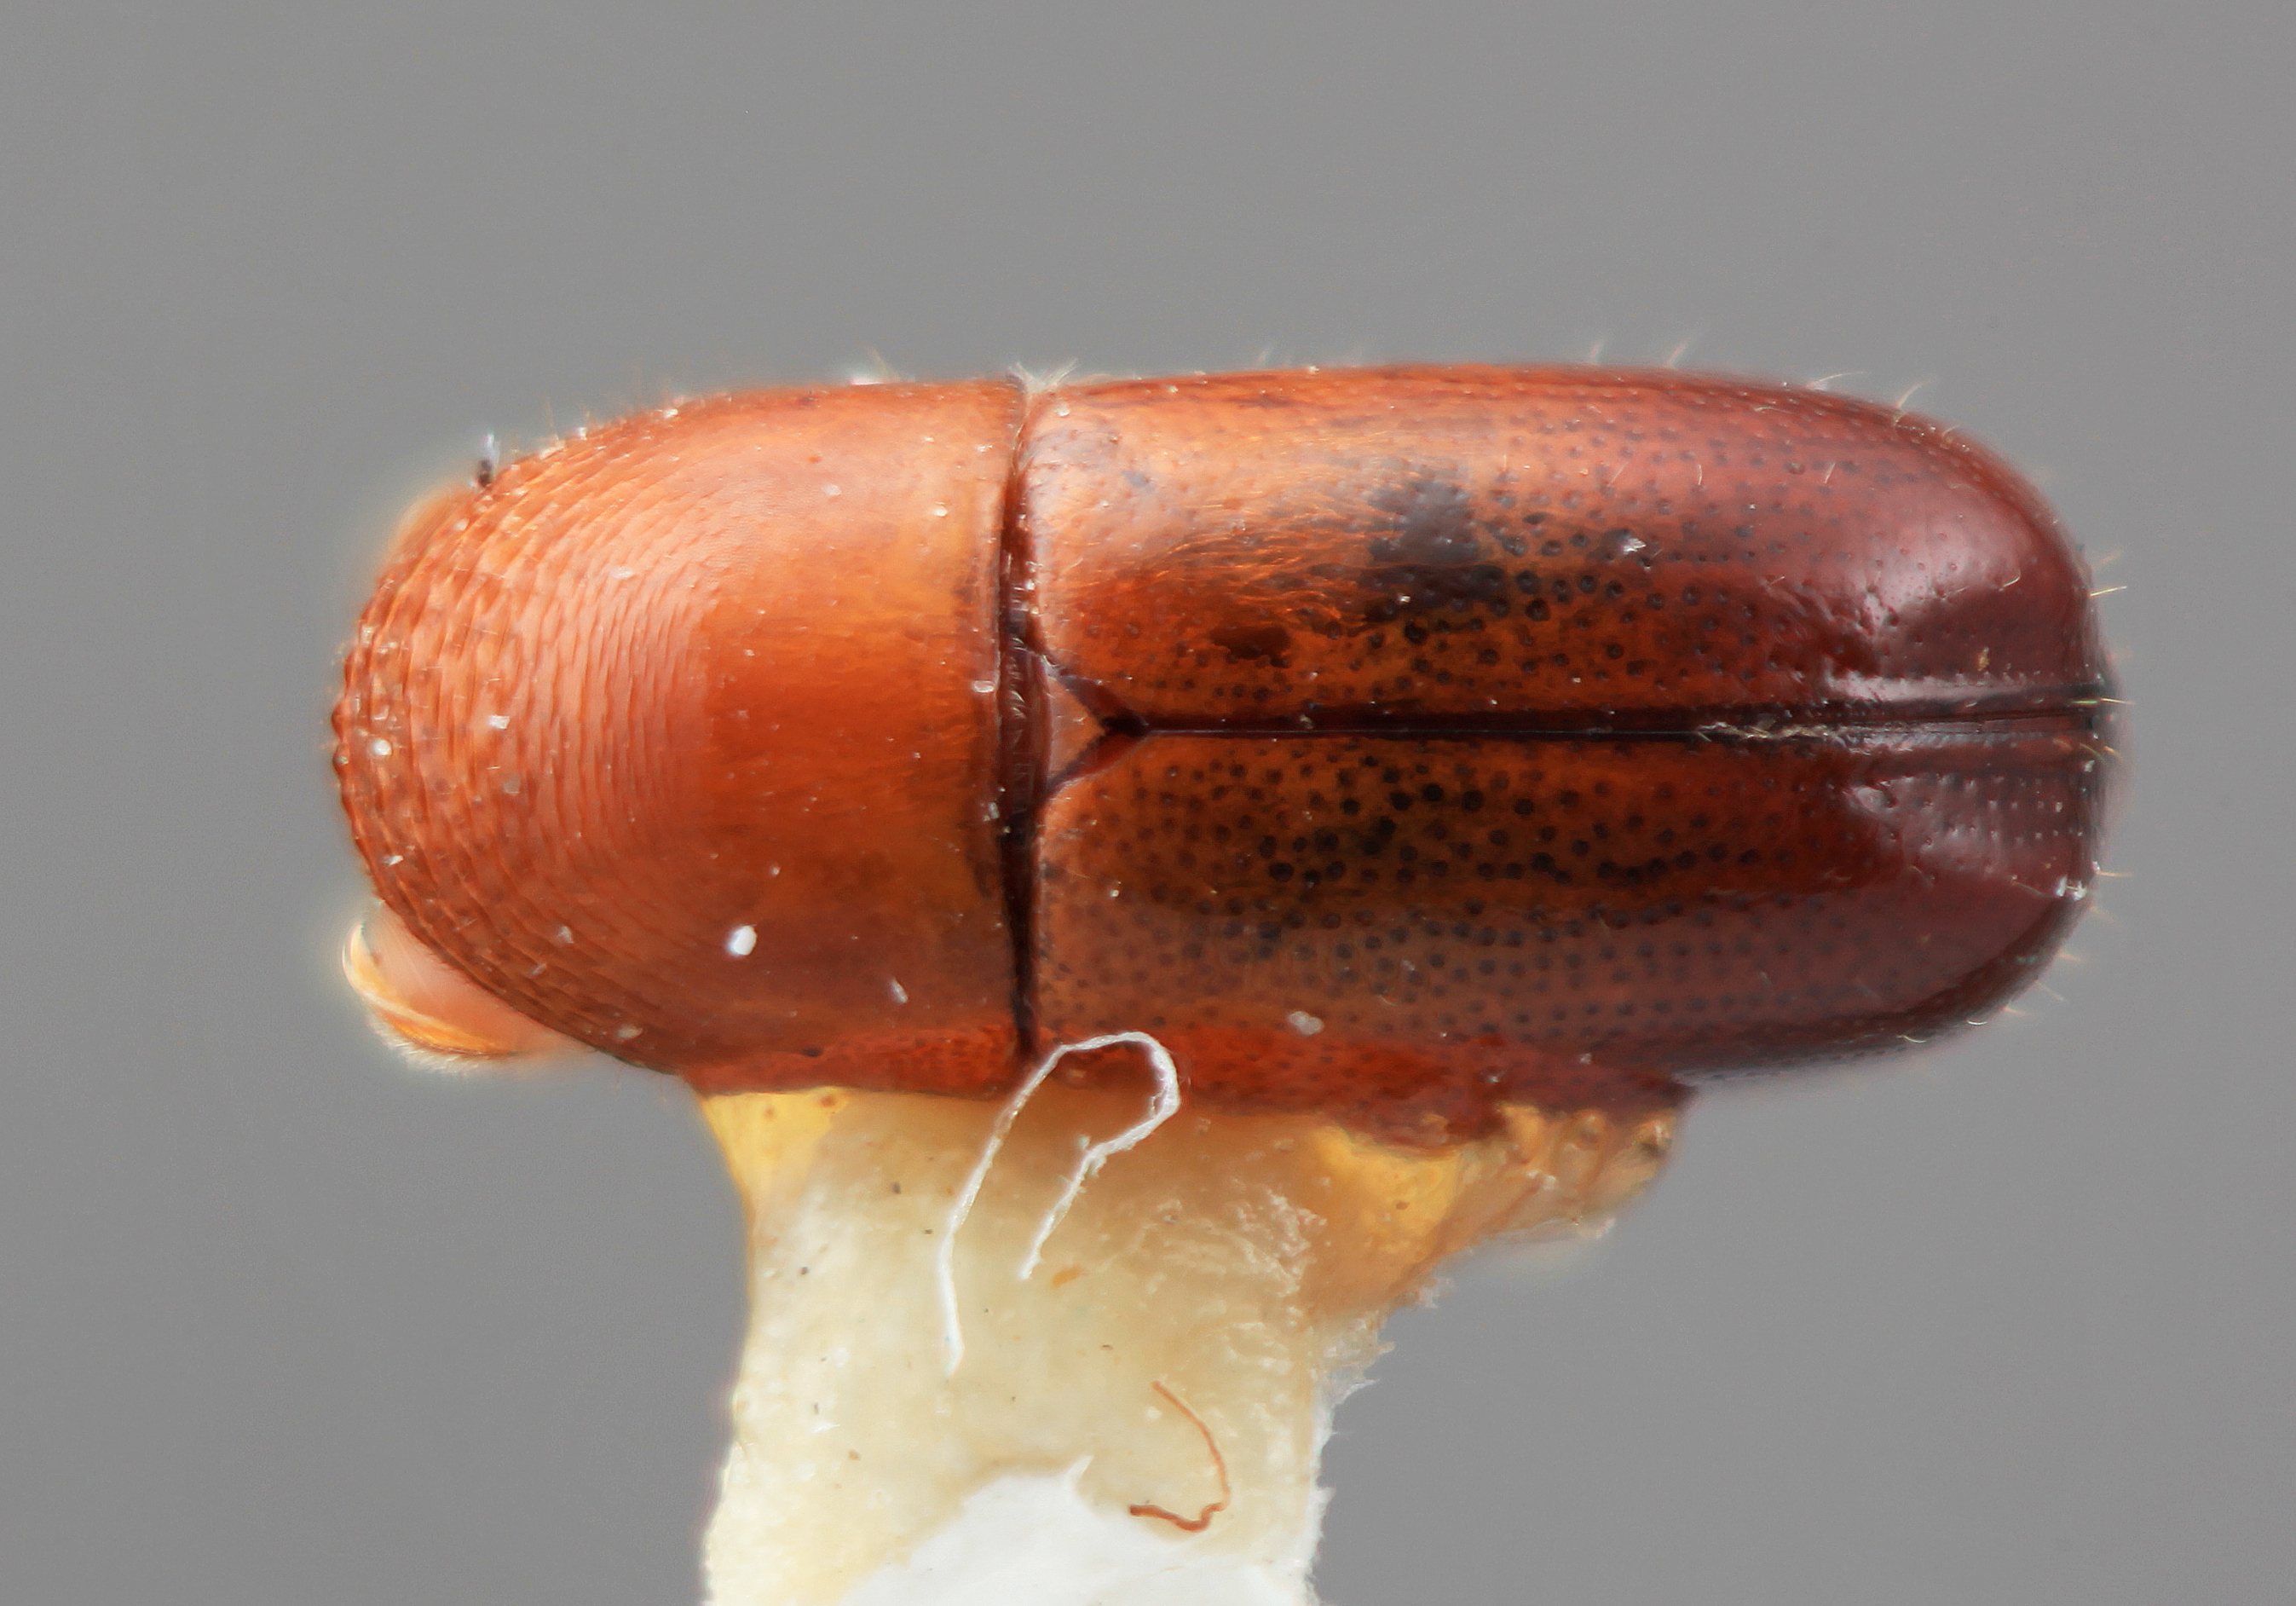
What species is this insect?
Corthylus diligens
